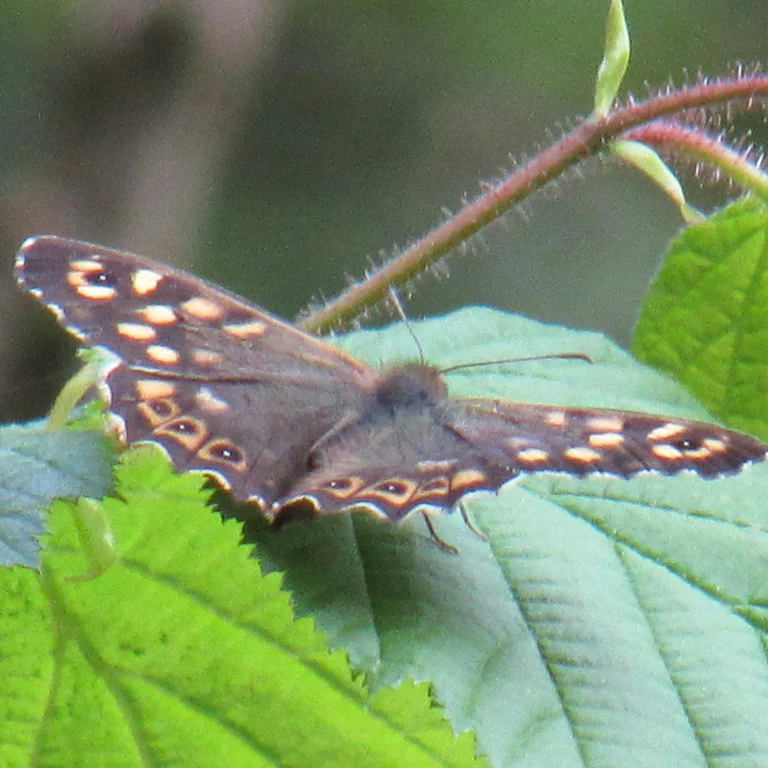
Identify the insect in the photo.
Pararge aegeria
